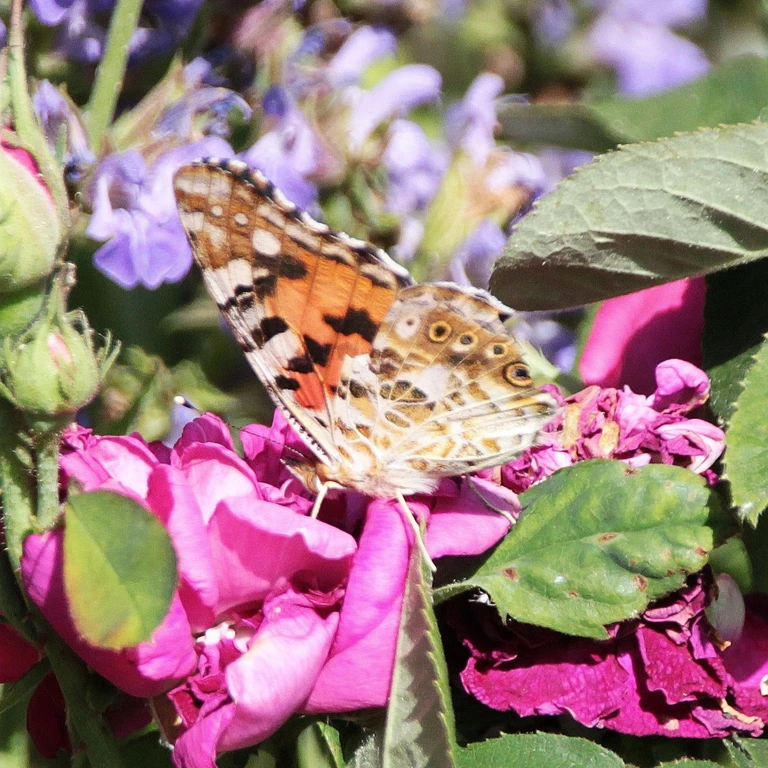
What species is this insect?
Vanessa cardui
